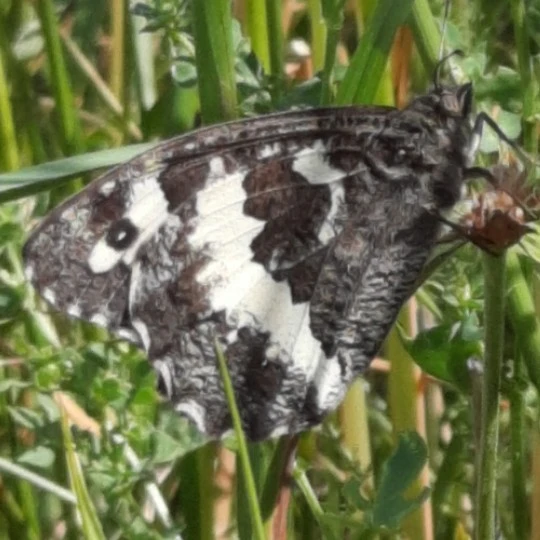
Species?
Brintesia circe
